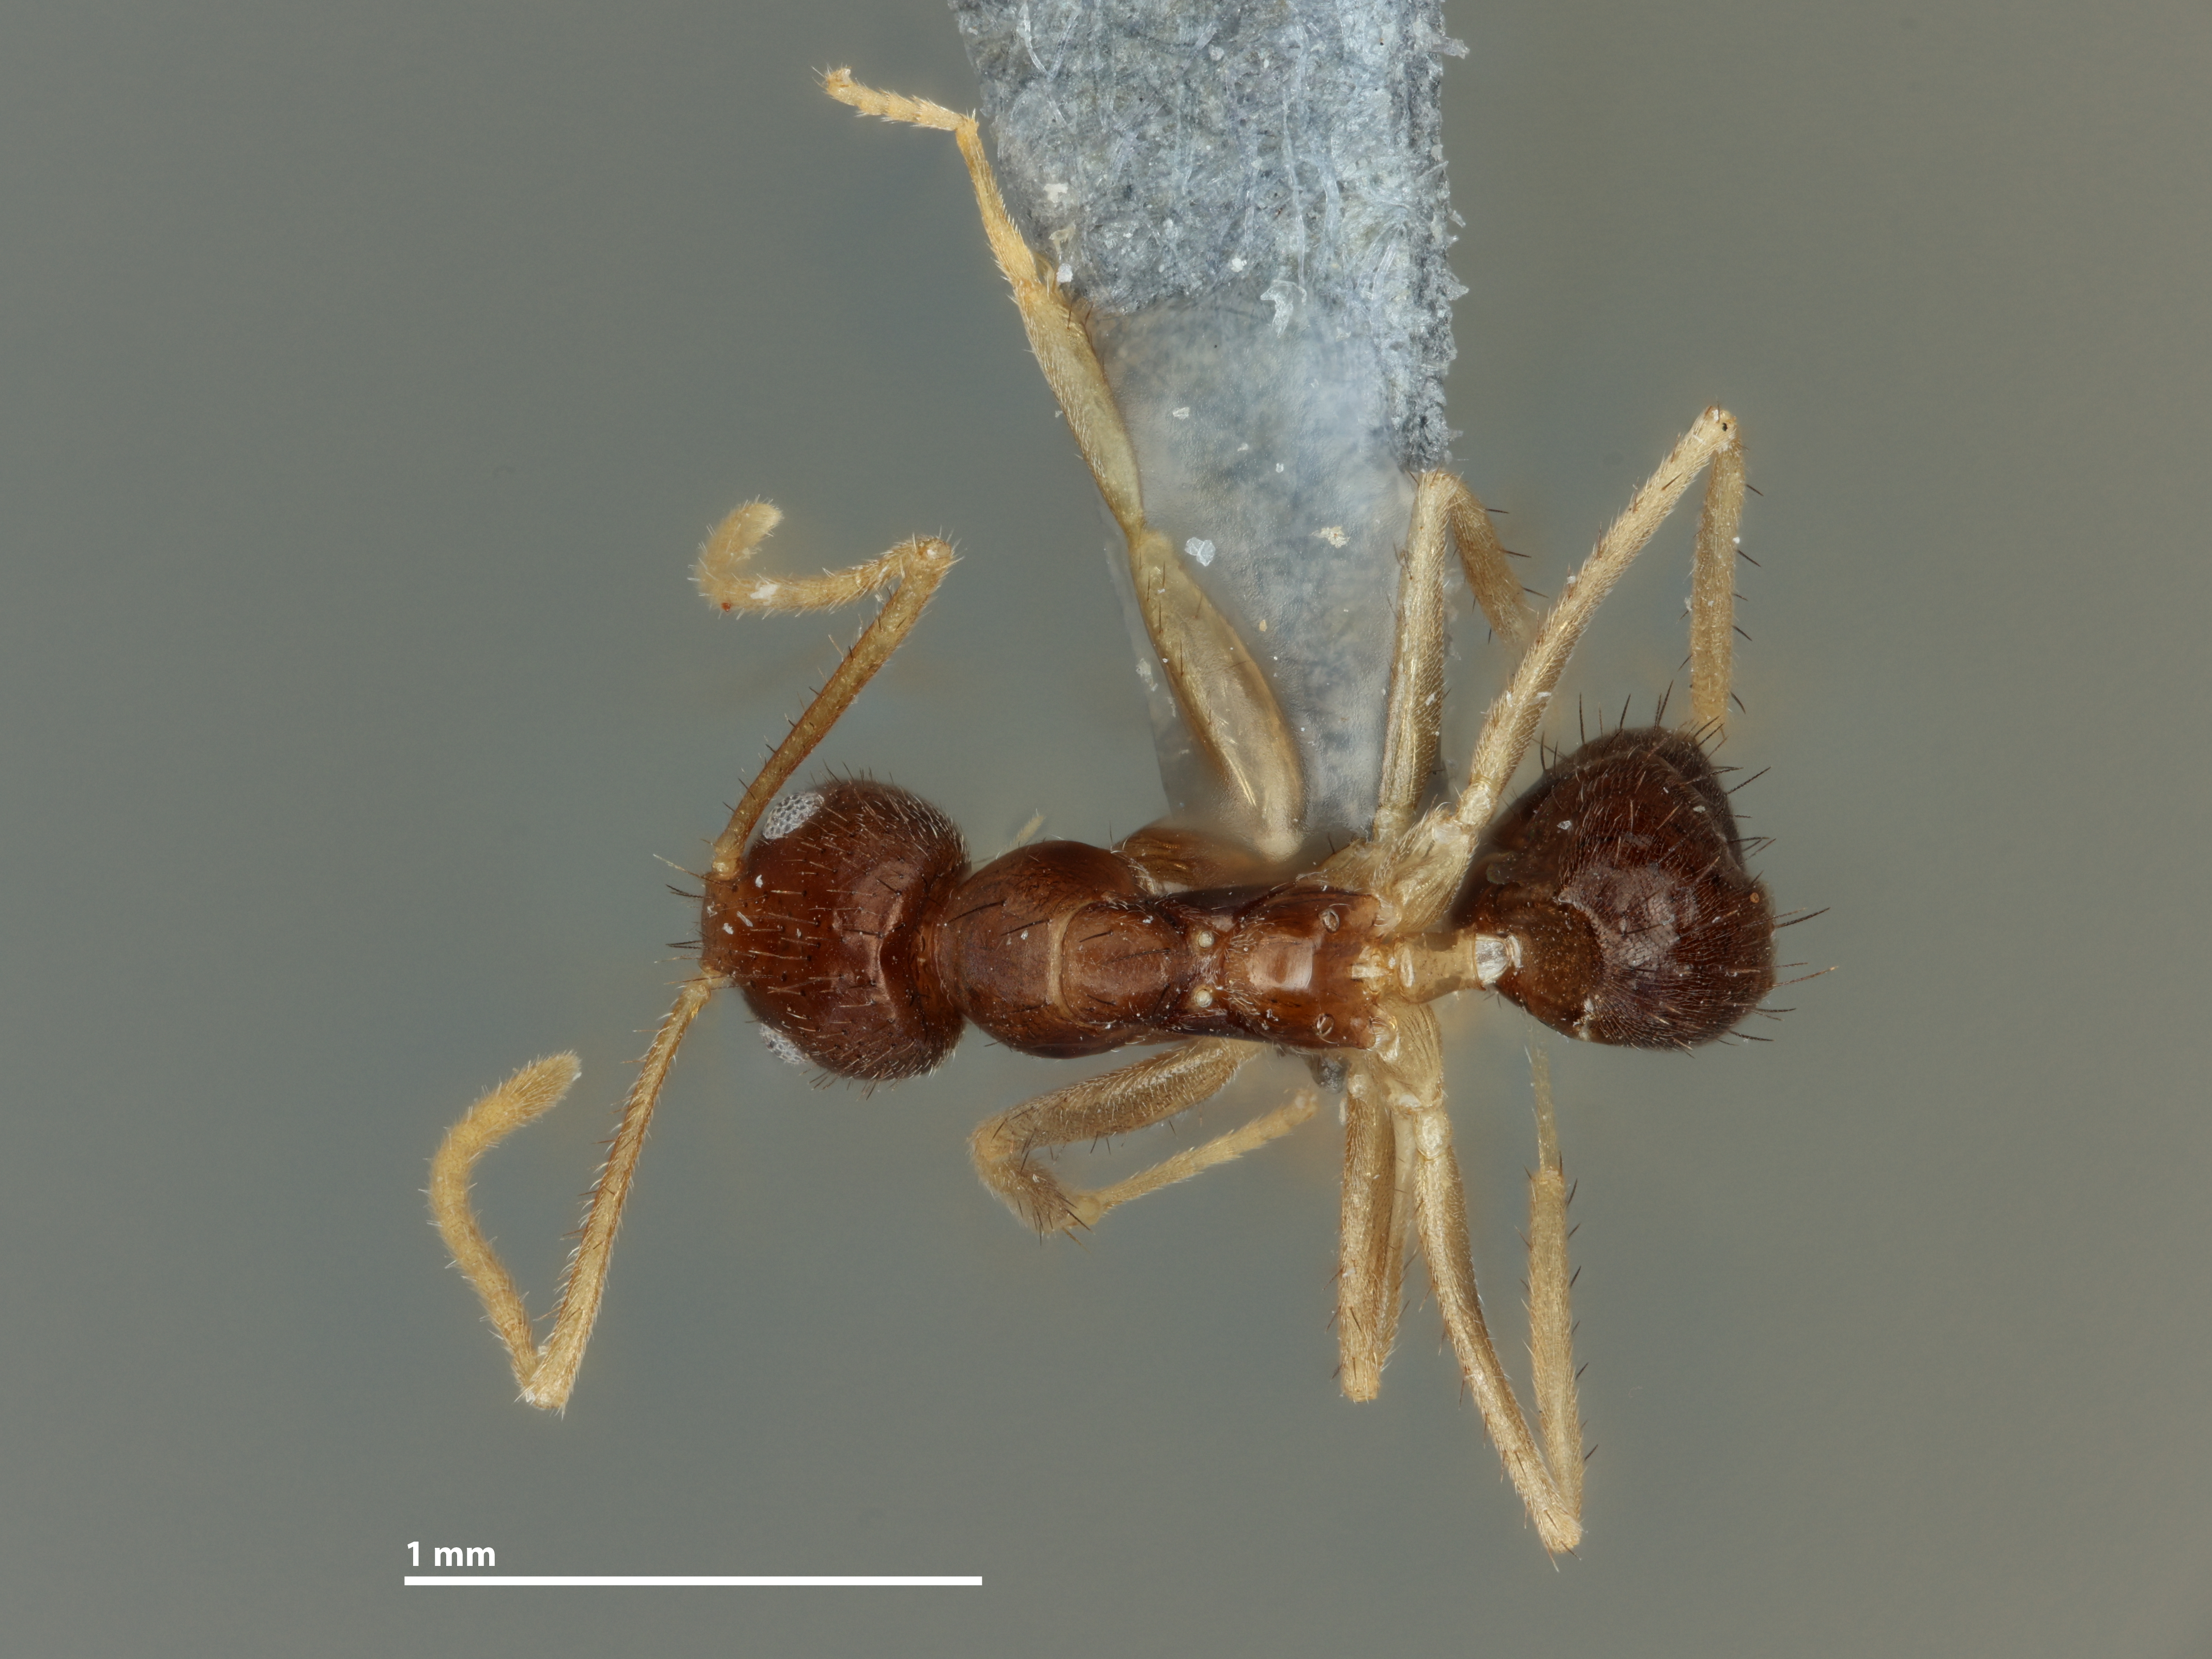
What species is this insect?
Nylanderia caerula
